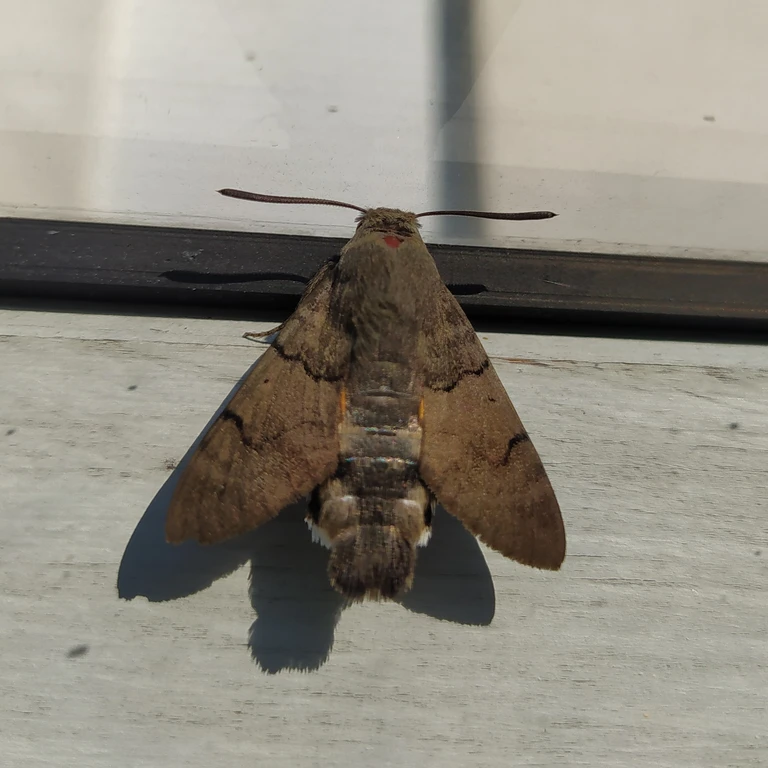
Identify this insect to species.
Macroglossum stellatarum
